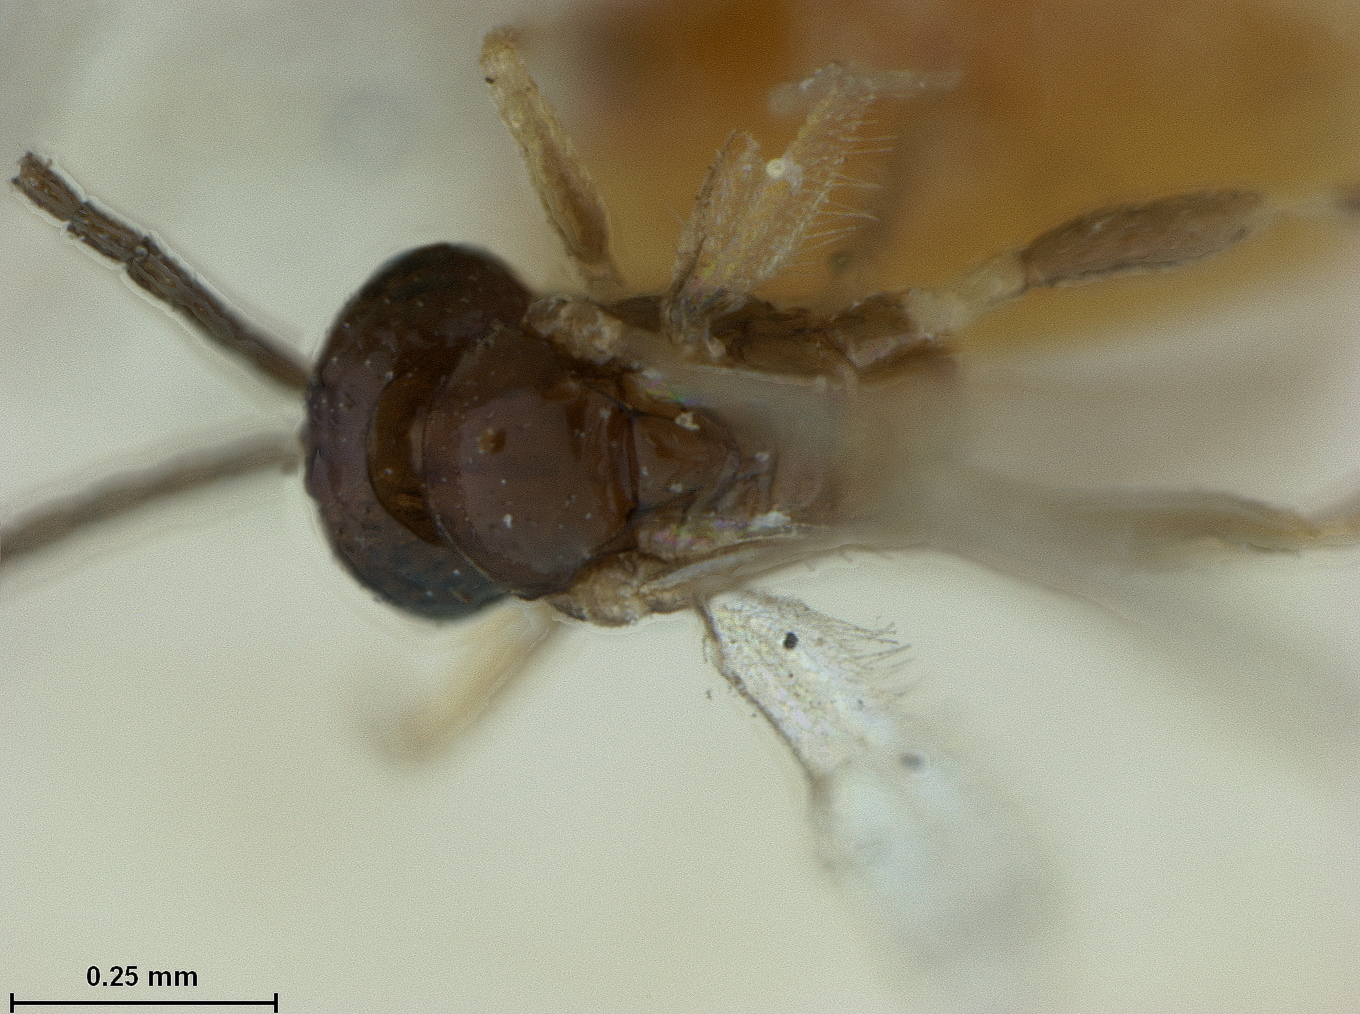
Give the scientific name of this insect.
Lysiphlebus minutus
